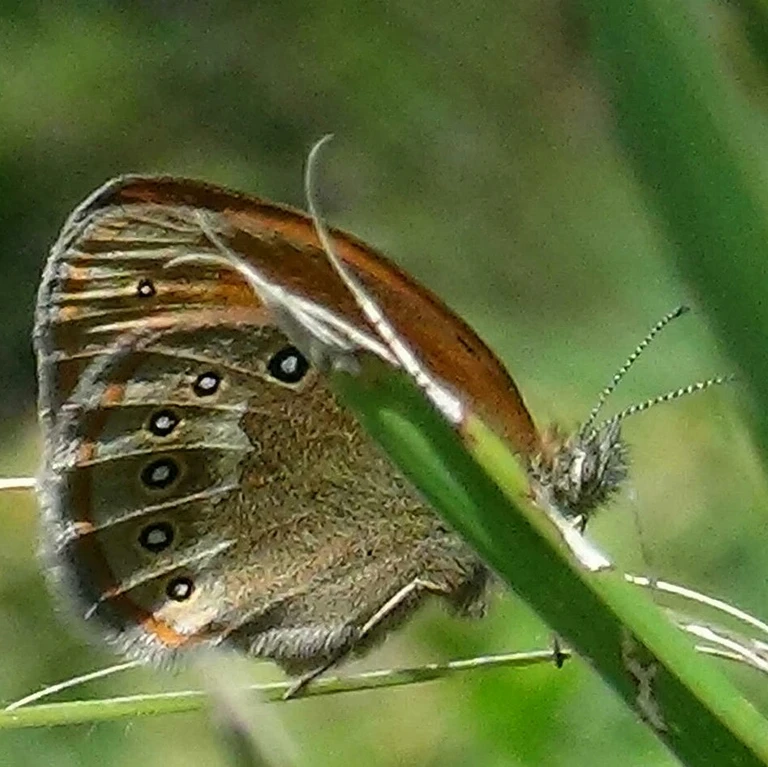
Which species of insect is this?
Coenonympha glycerion (also Coenonympha iphis)
